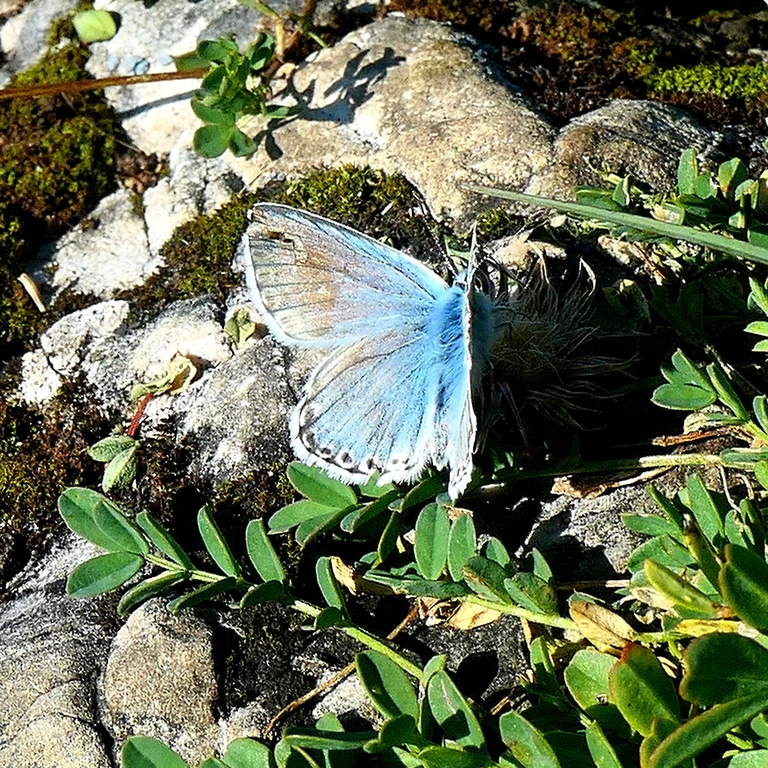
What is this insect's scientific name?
Lysandra coridon
